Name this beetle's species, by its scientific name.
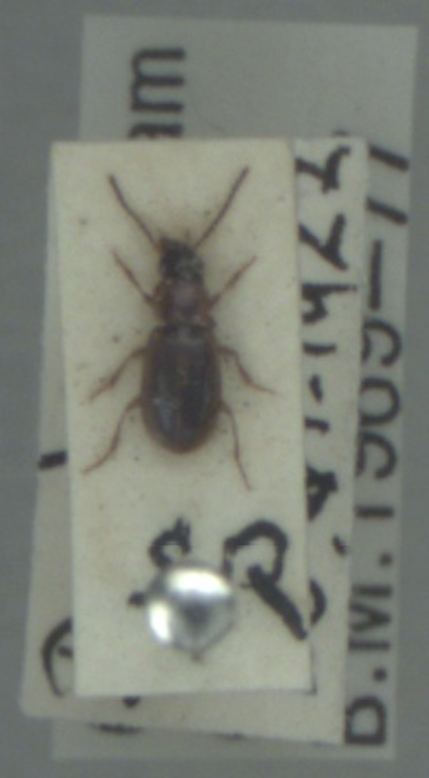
Acupalpus dubius
